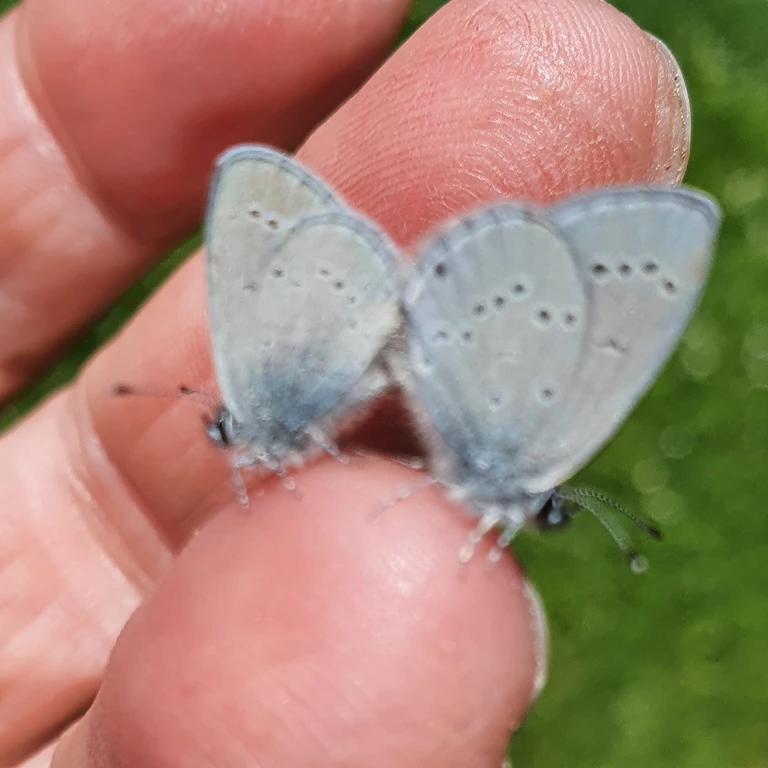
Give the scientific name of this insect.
Cupido minimus
